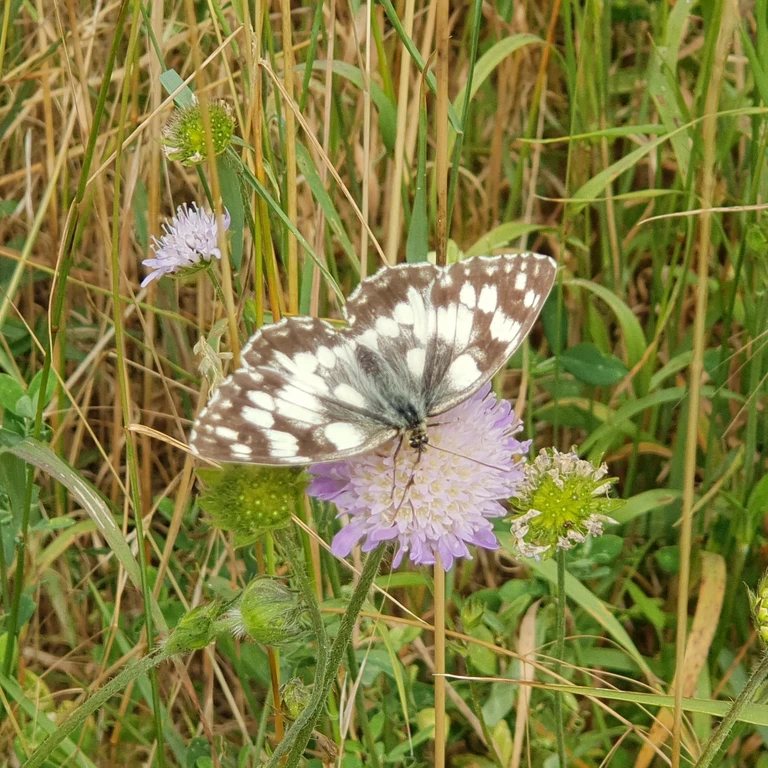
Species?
Melanargia galathea
